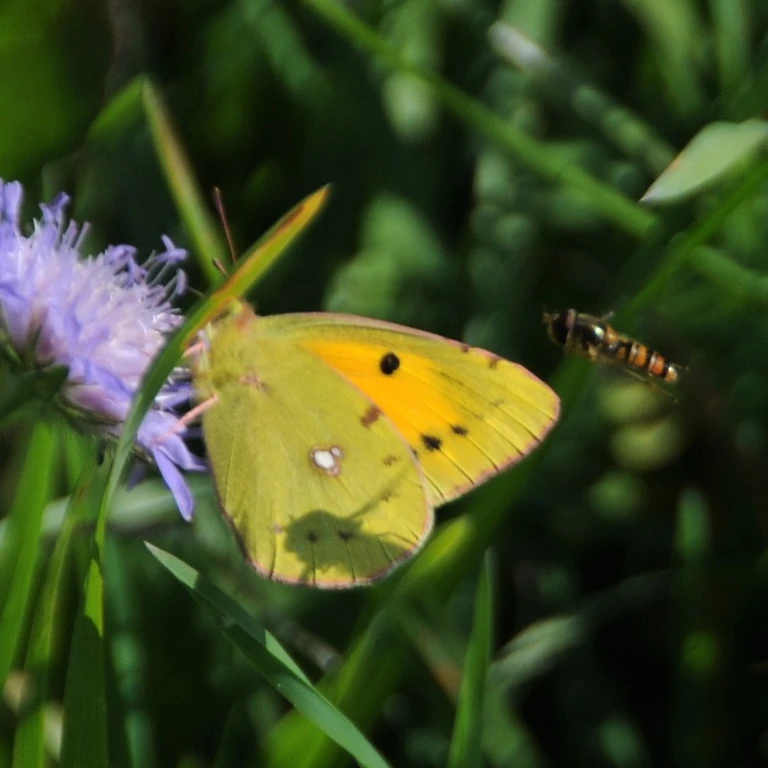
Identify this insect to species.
Colias croceus
